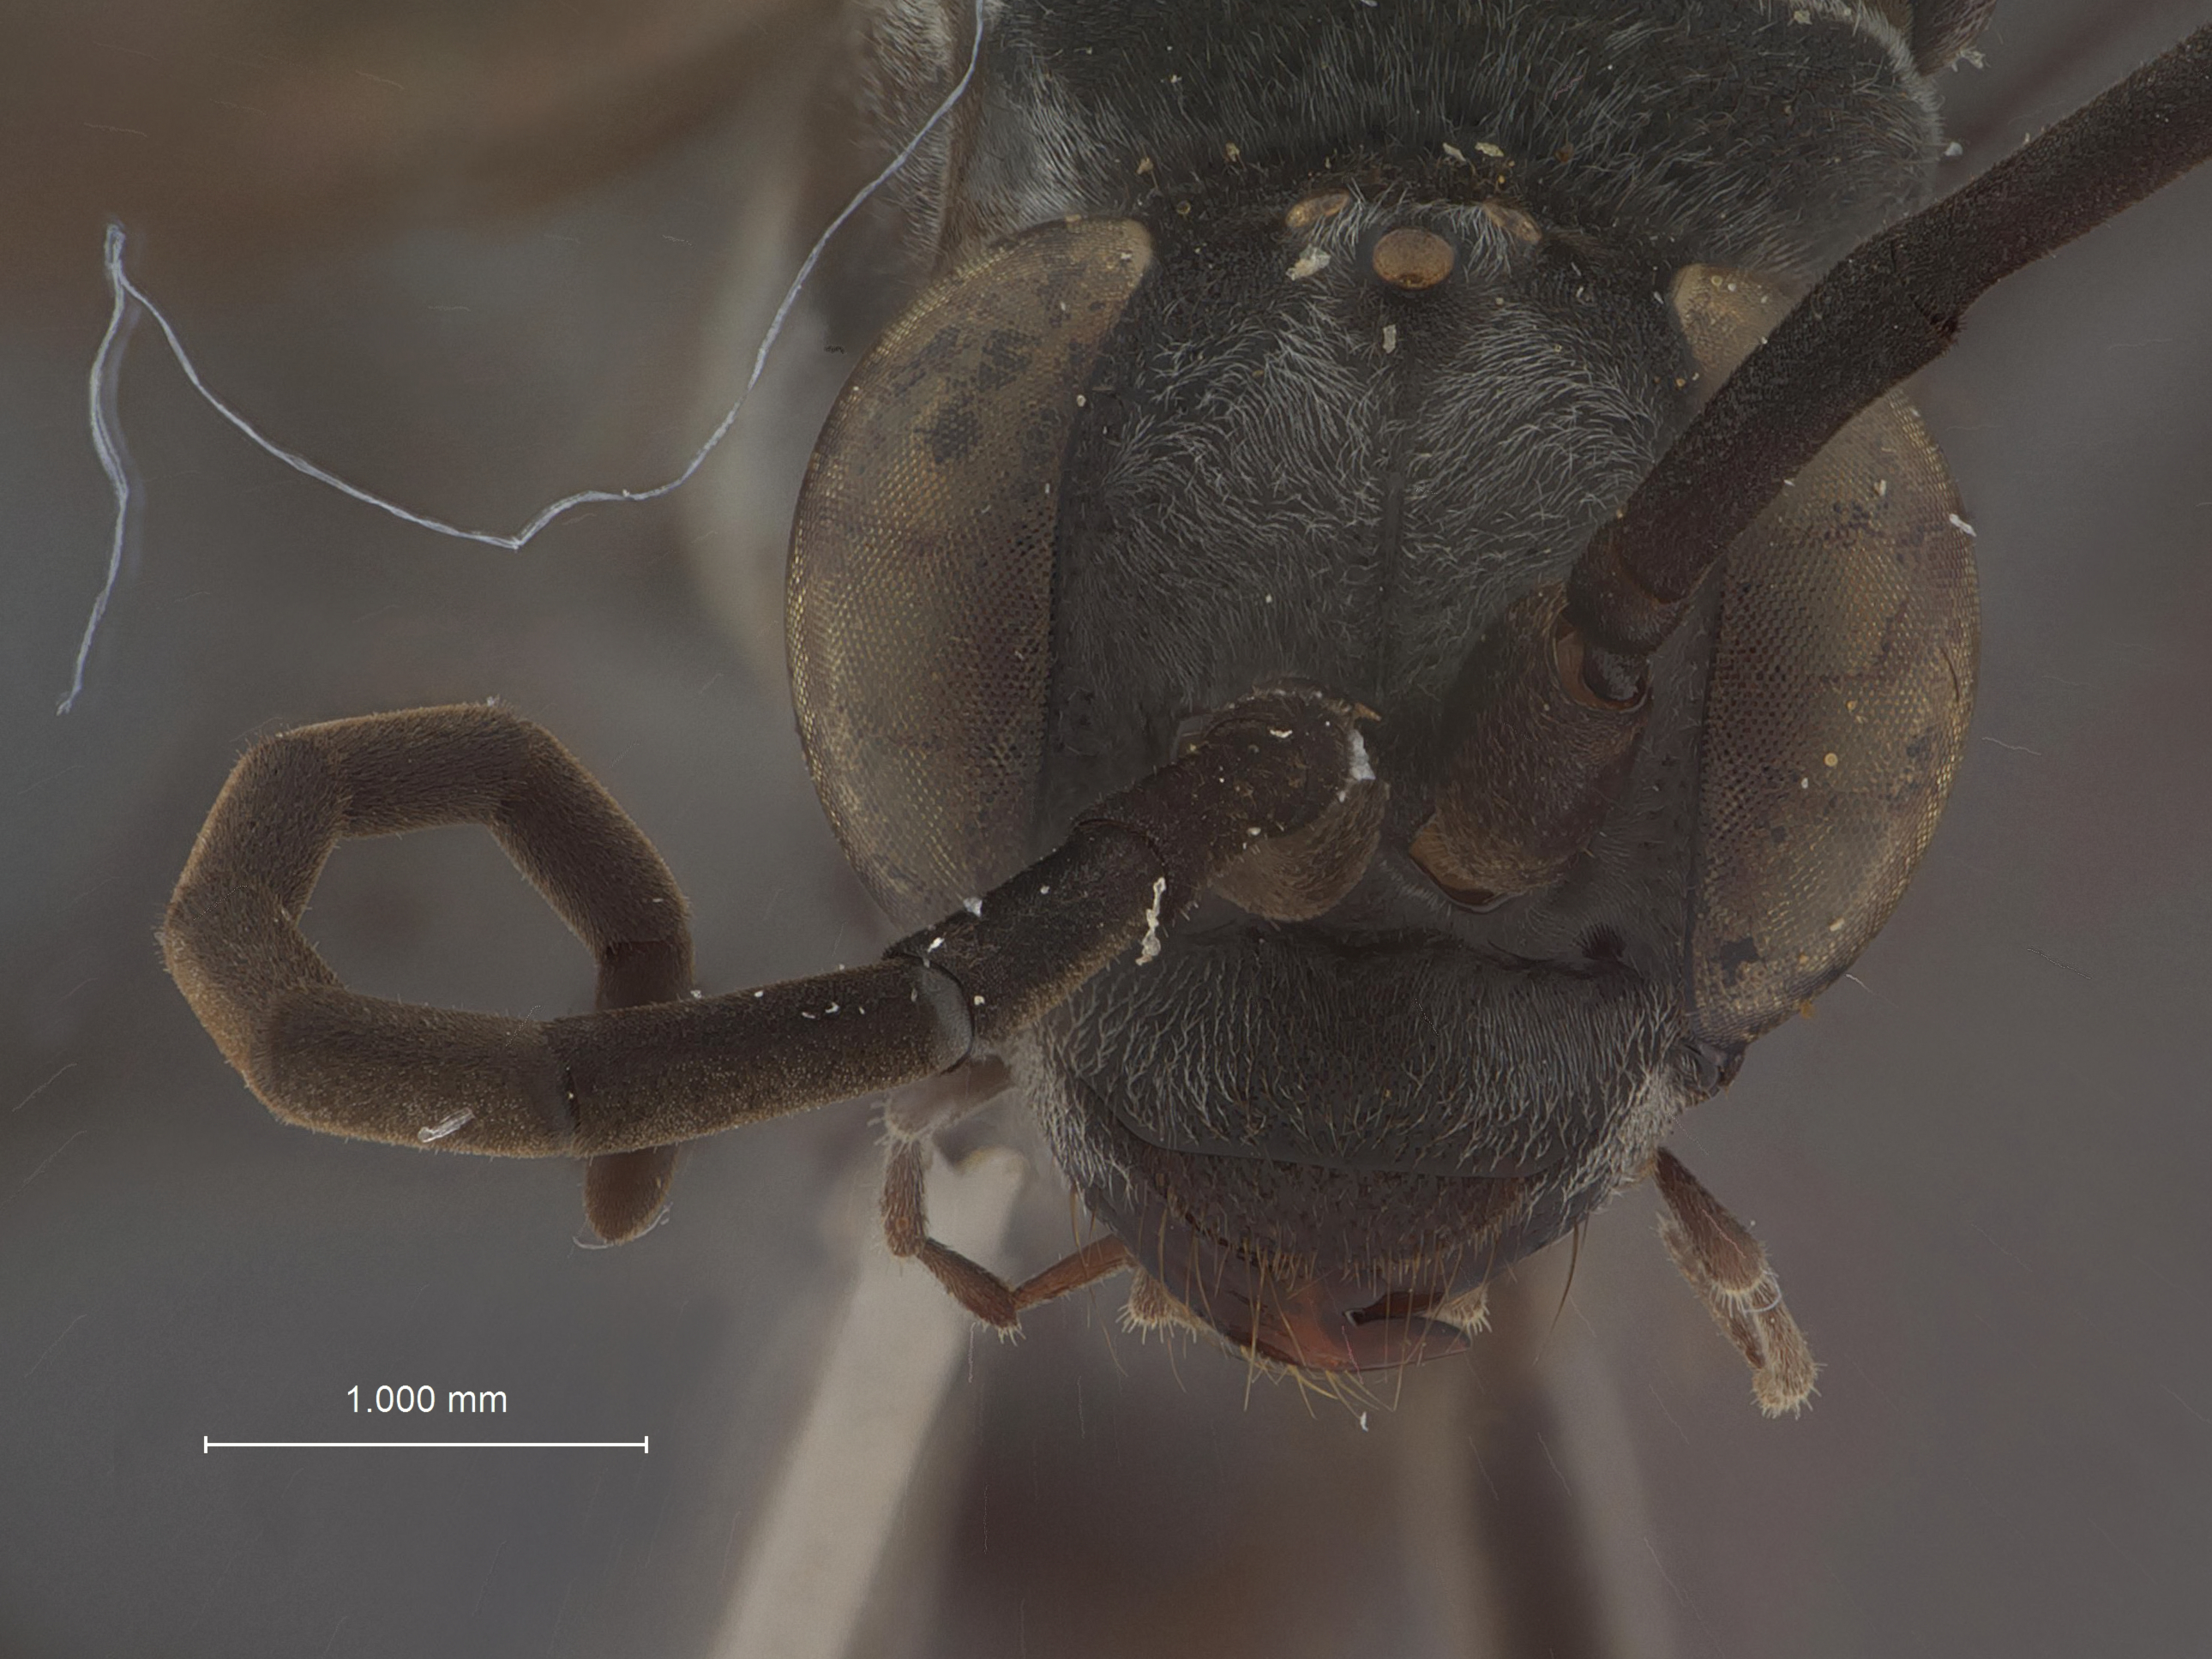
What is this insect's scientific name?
Lissocnemis niger
